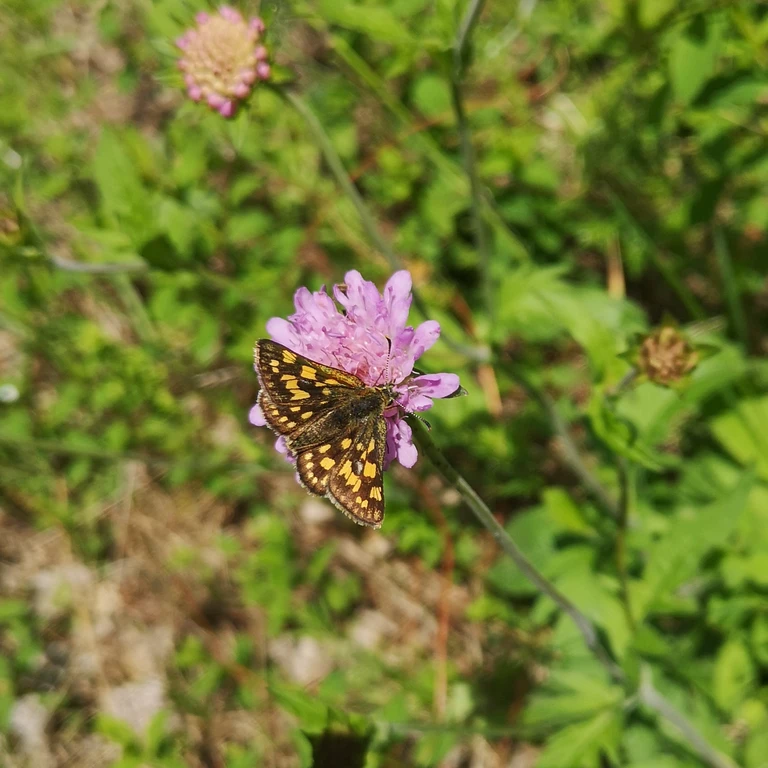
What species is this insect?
Carterocephalus palaemon
